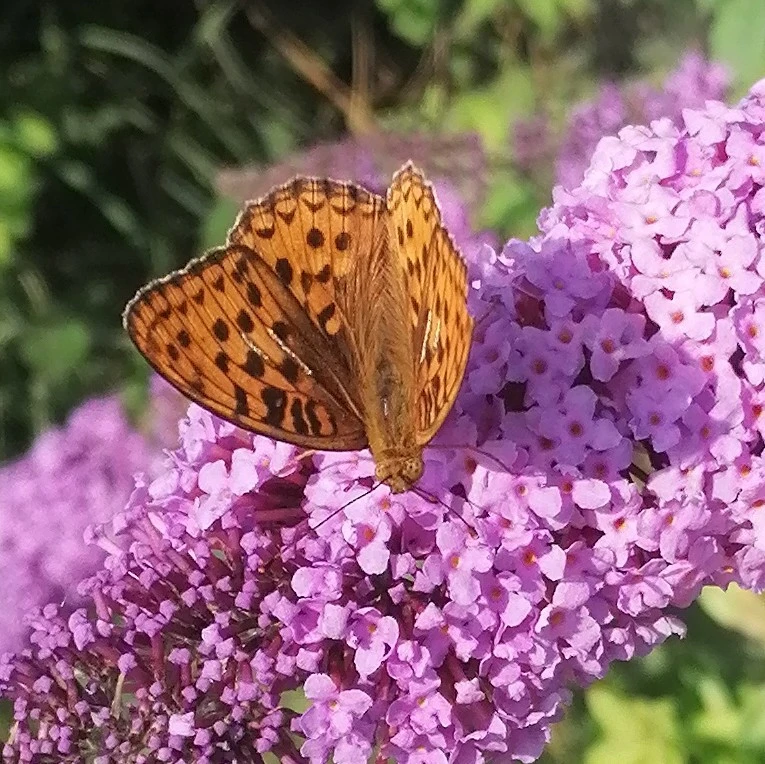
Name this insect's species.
Fabriciana adippe
